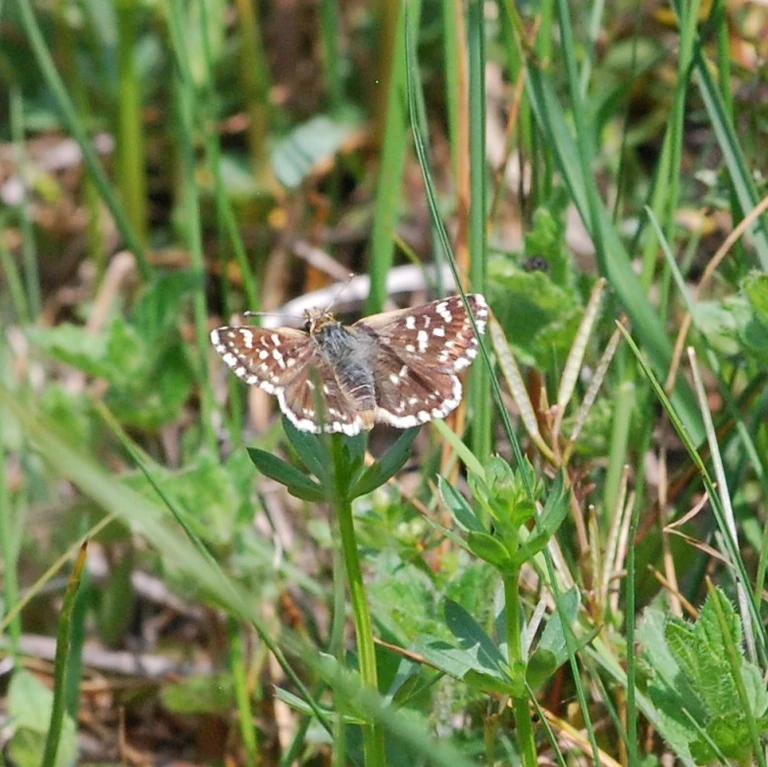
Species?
Pyrgus malvae
